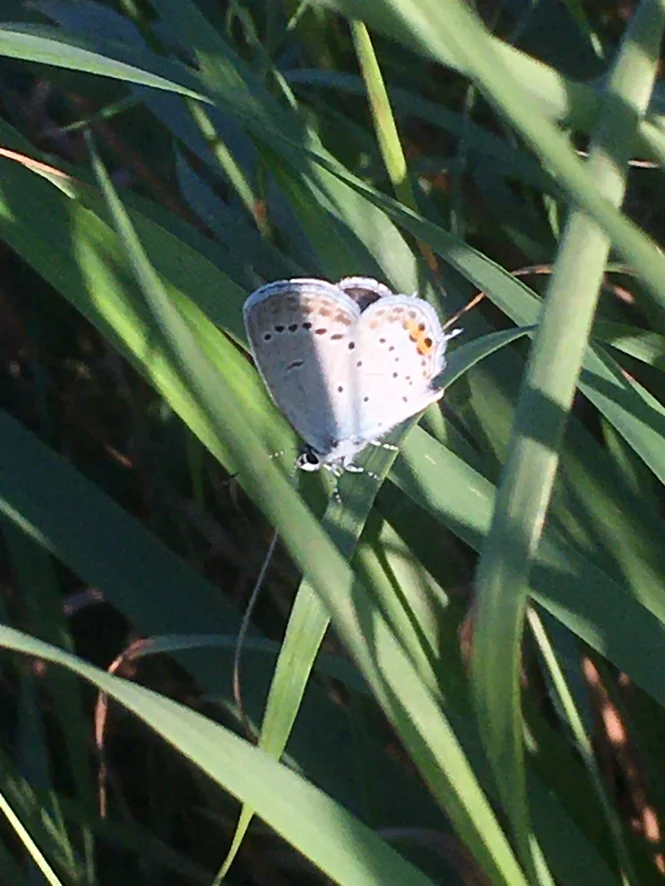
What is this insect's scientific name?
Cupido argiades (also Elkalyce argiades)
